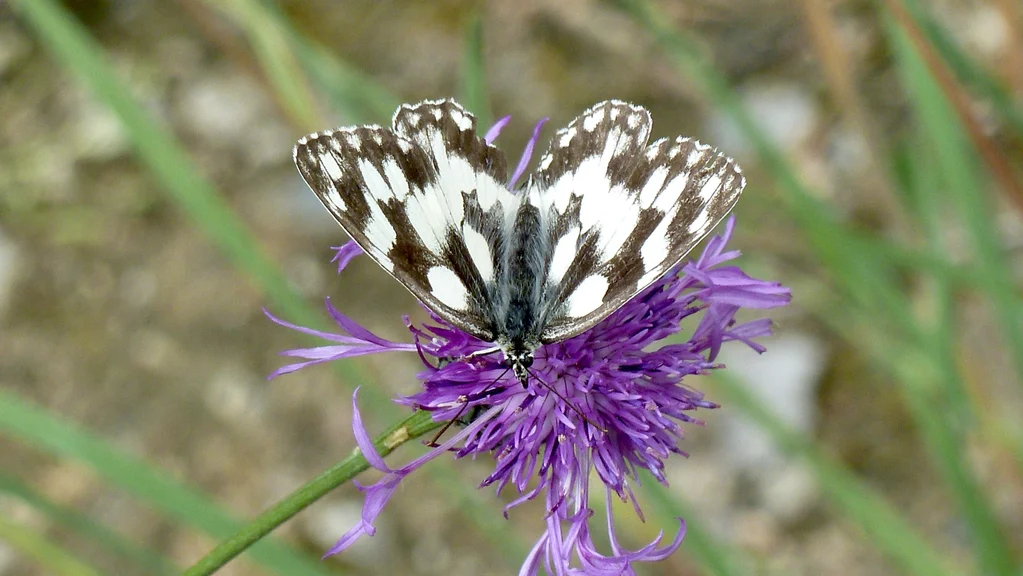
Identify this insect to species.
Melanargia galathea
